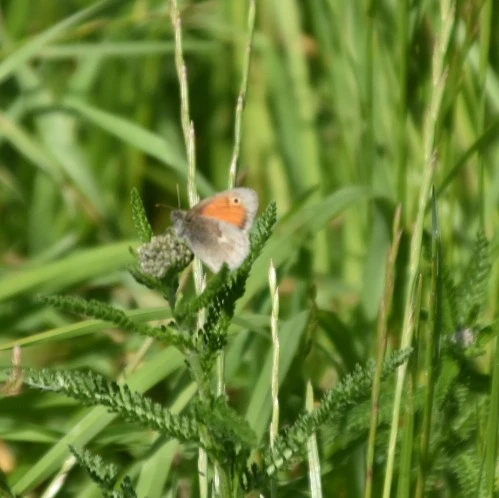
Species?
Coenonympha pamphilus
